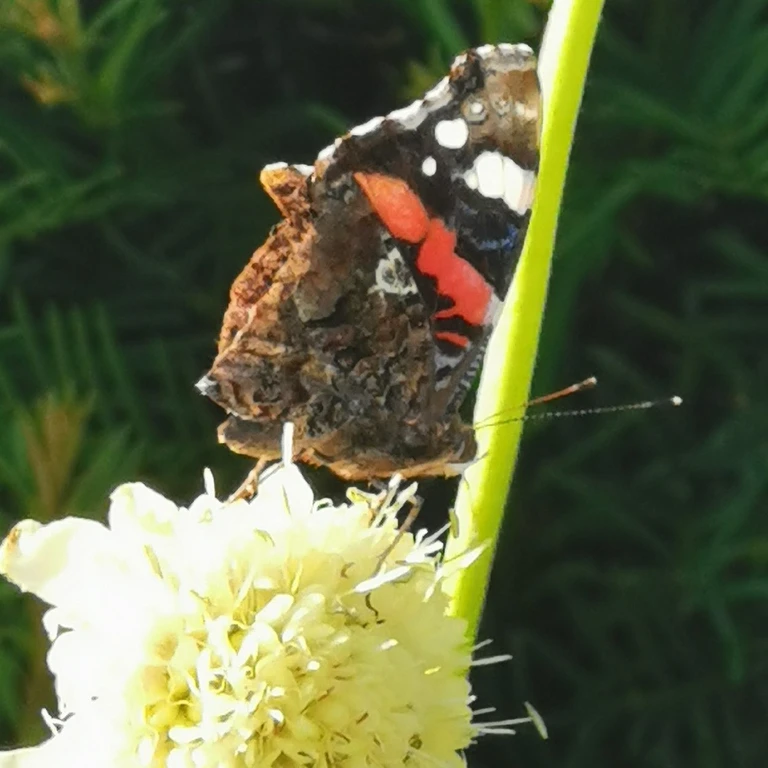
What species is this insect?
Vanessa atalanta
